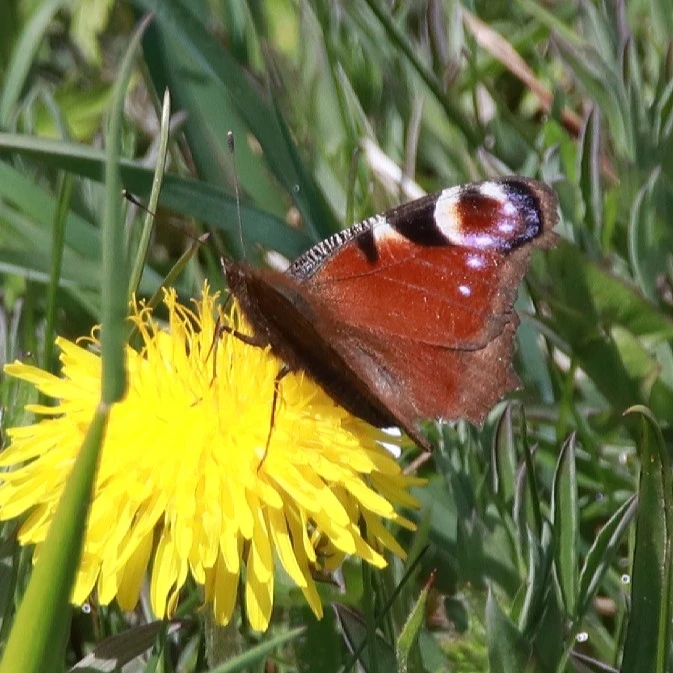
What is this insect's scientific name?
Aglais io
